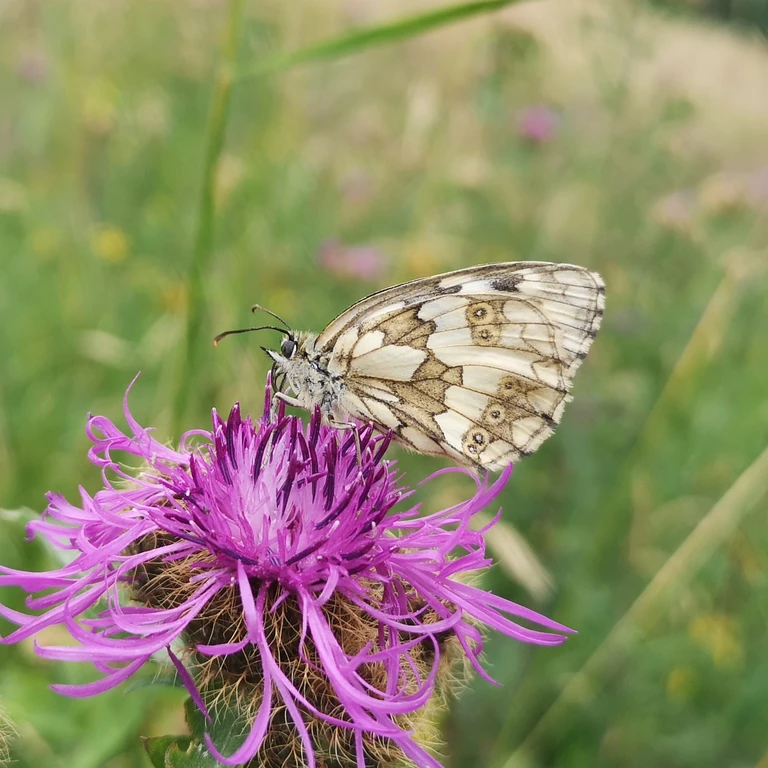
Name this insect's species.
Melanargia galathea
